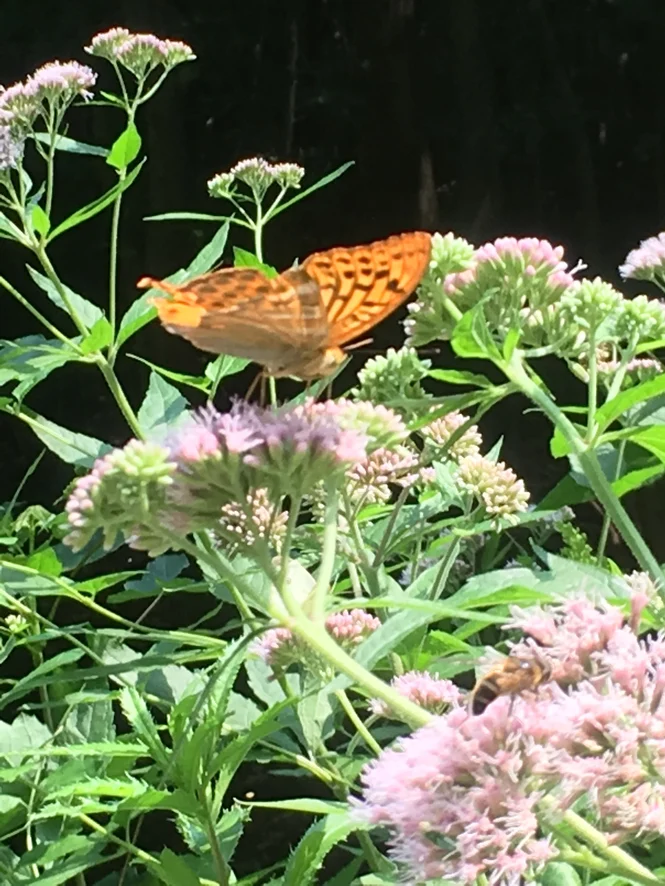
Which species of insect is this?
Argynnis paphia
